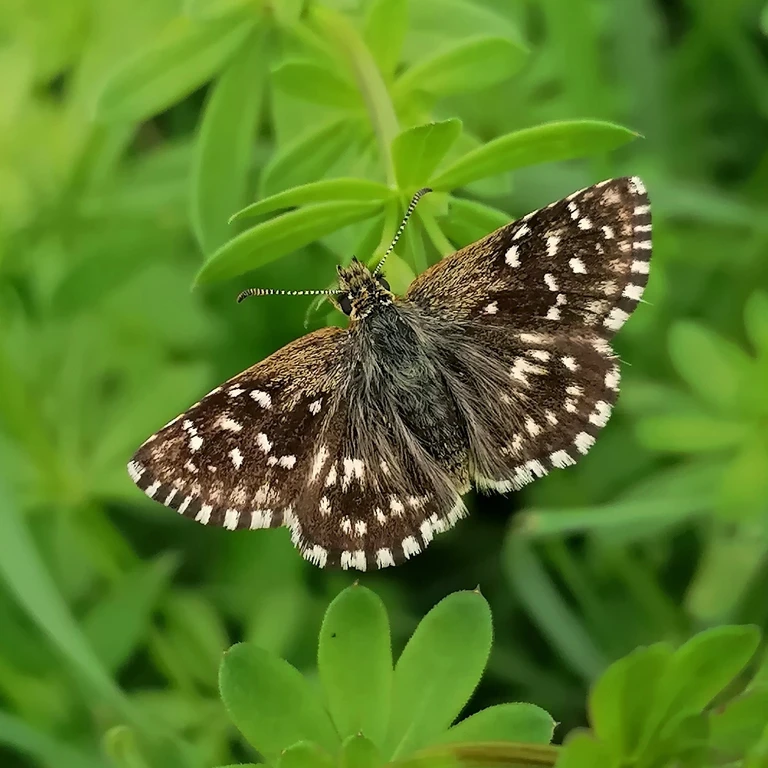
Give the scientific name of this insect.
Pyrgus malvae
